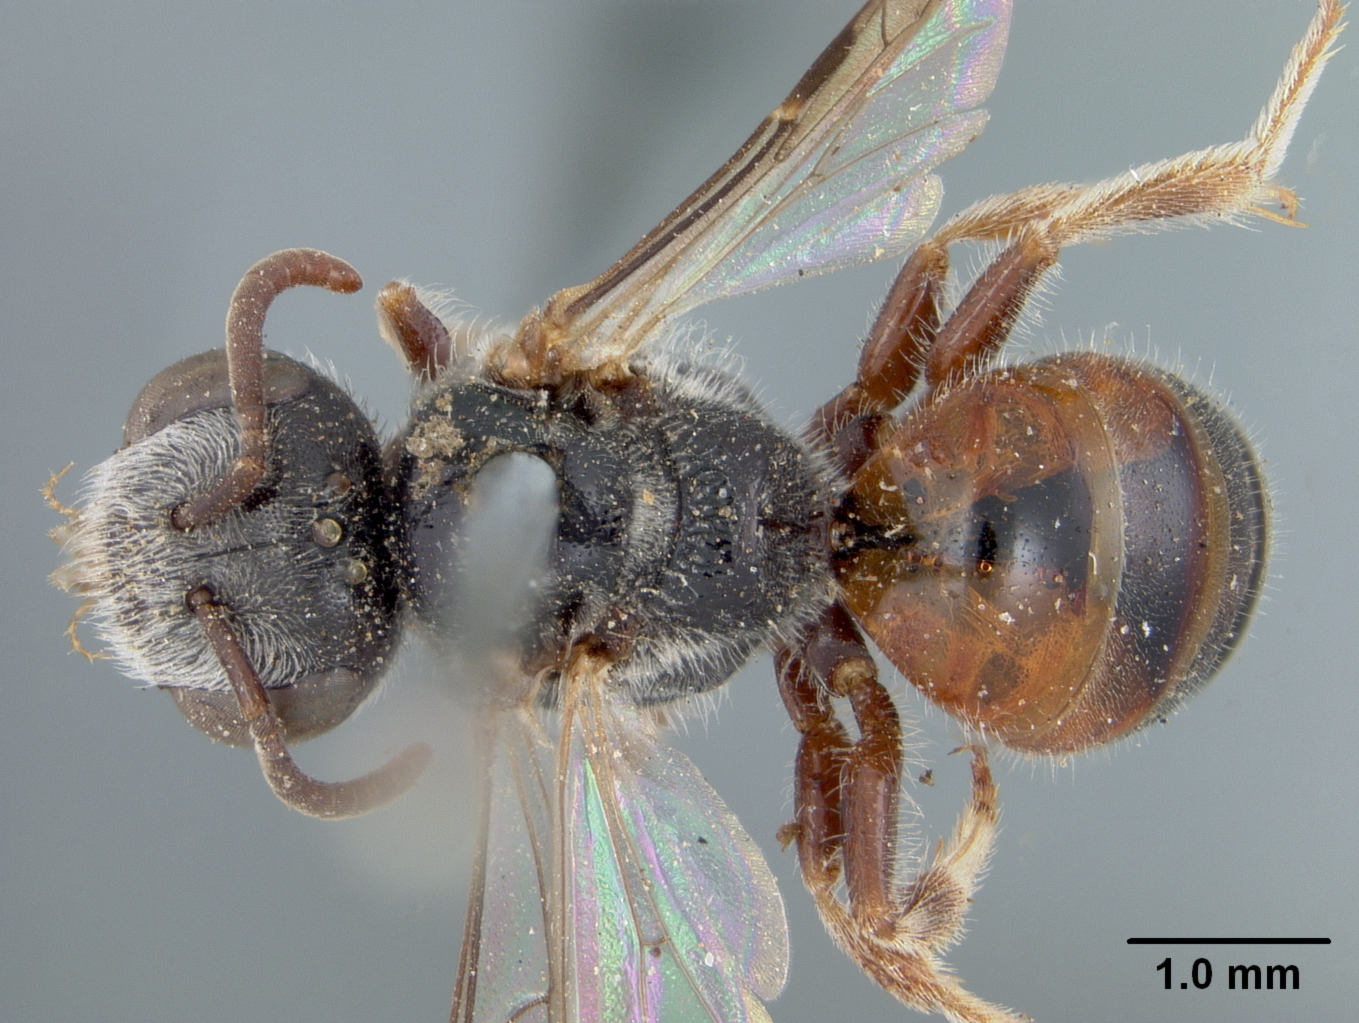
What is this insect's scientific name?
Sphecodes perlustrans
